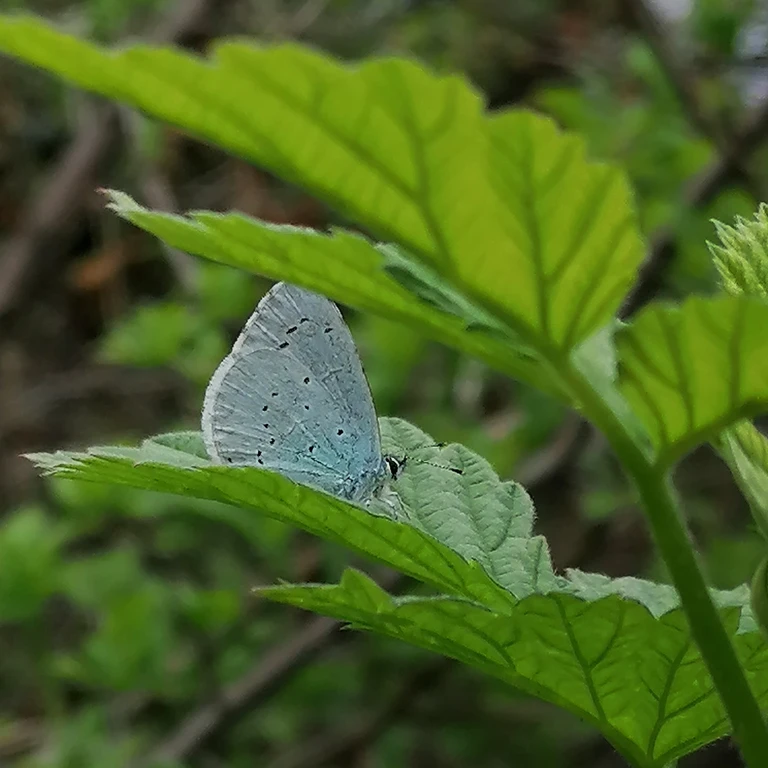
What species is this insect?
Celastrina argiolus
